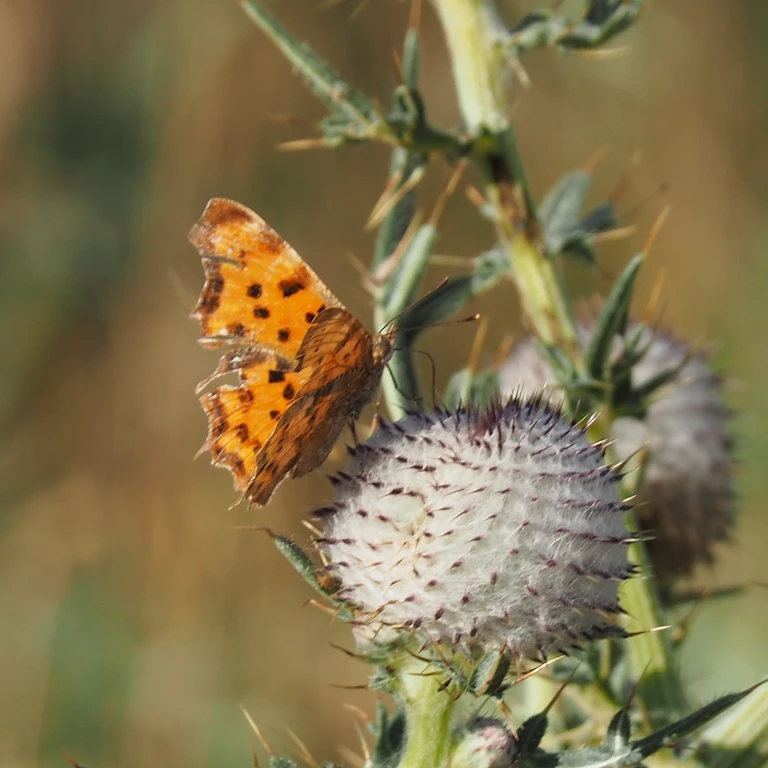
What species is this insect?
Polygonia c-album
